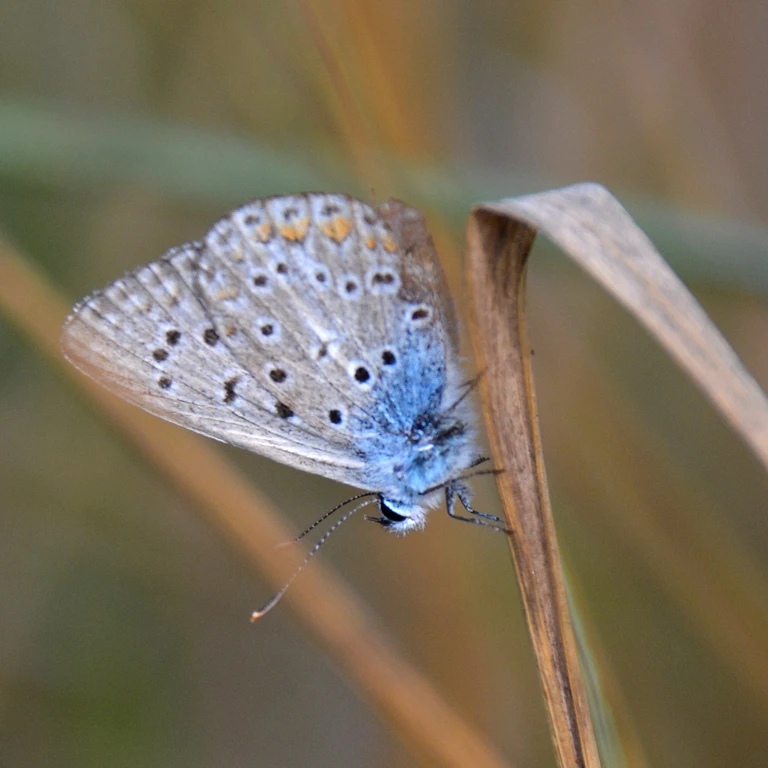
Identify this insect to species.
Polyommatus icarus
